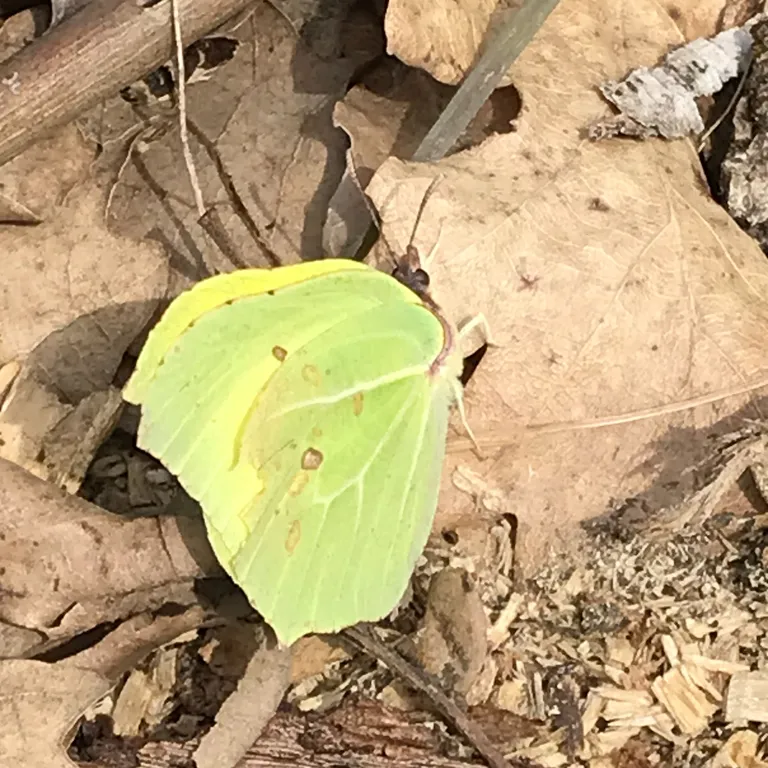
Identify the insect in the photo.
Gonepteryx rhamni
